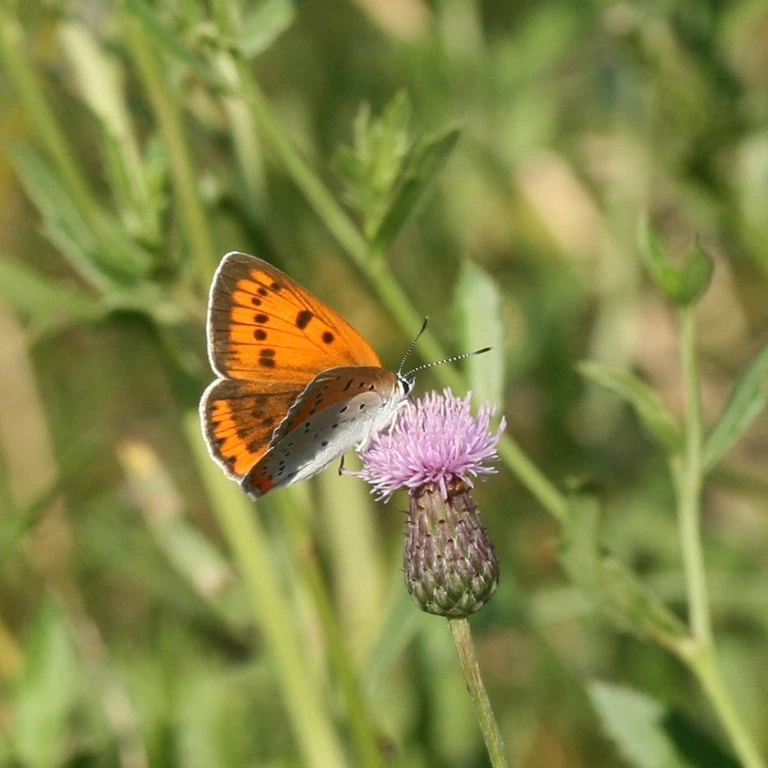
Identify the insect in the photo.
Lycaena dispar
